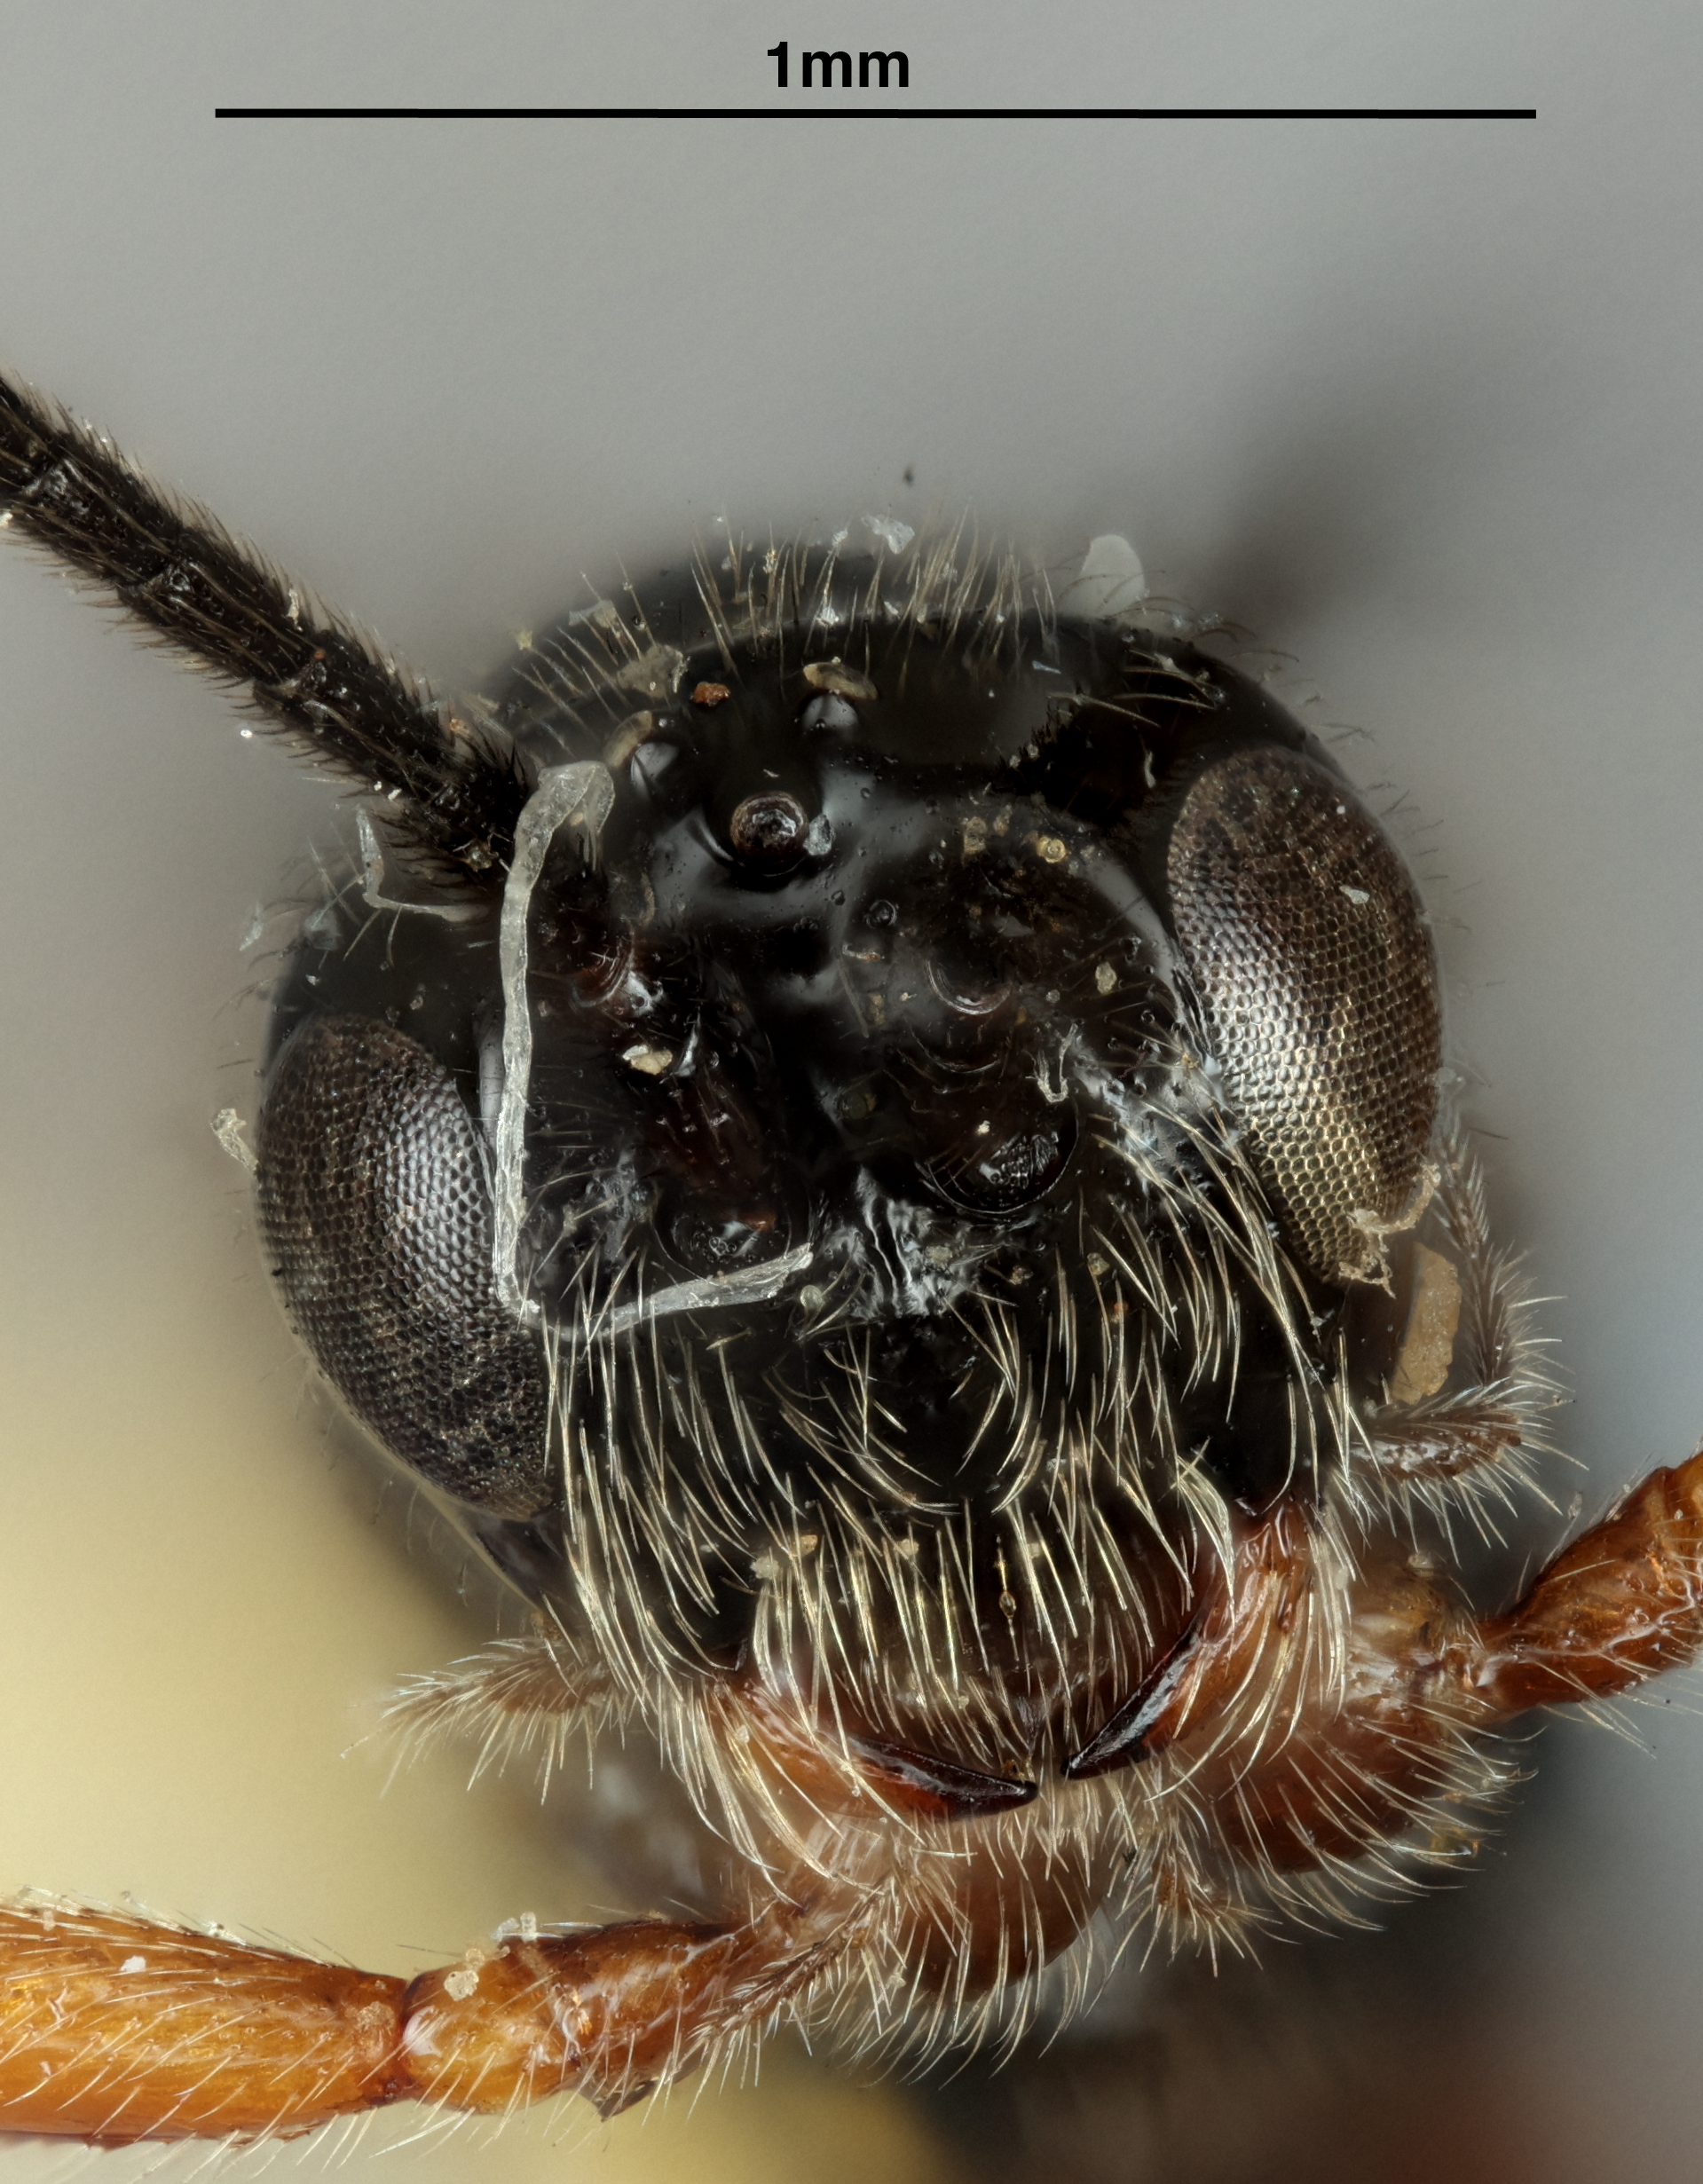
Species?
Opius californicus
